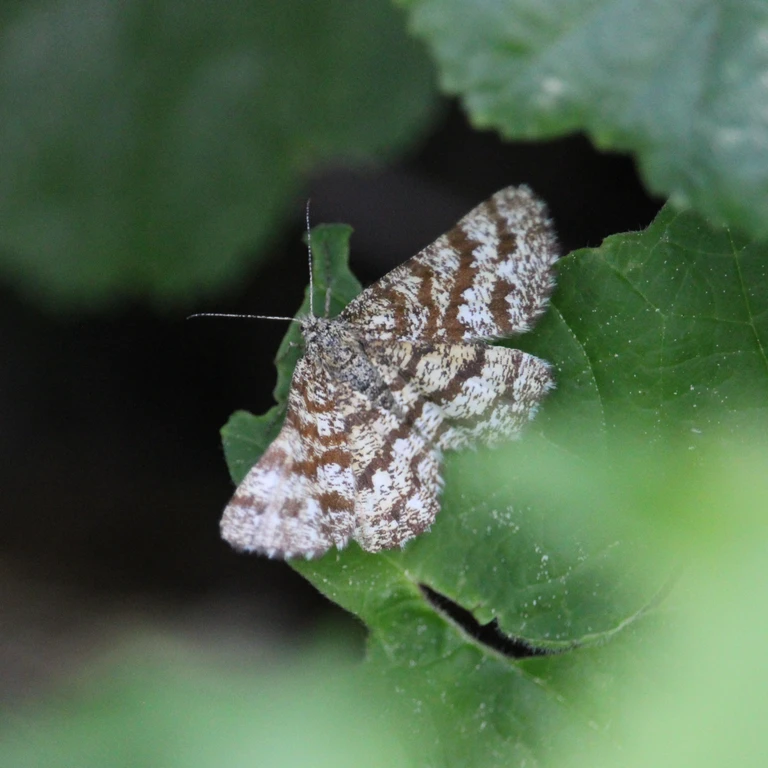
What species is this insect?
Ematurga atomaria
